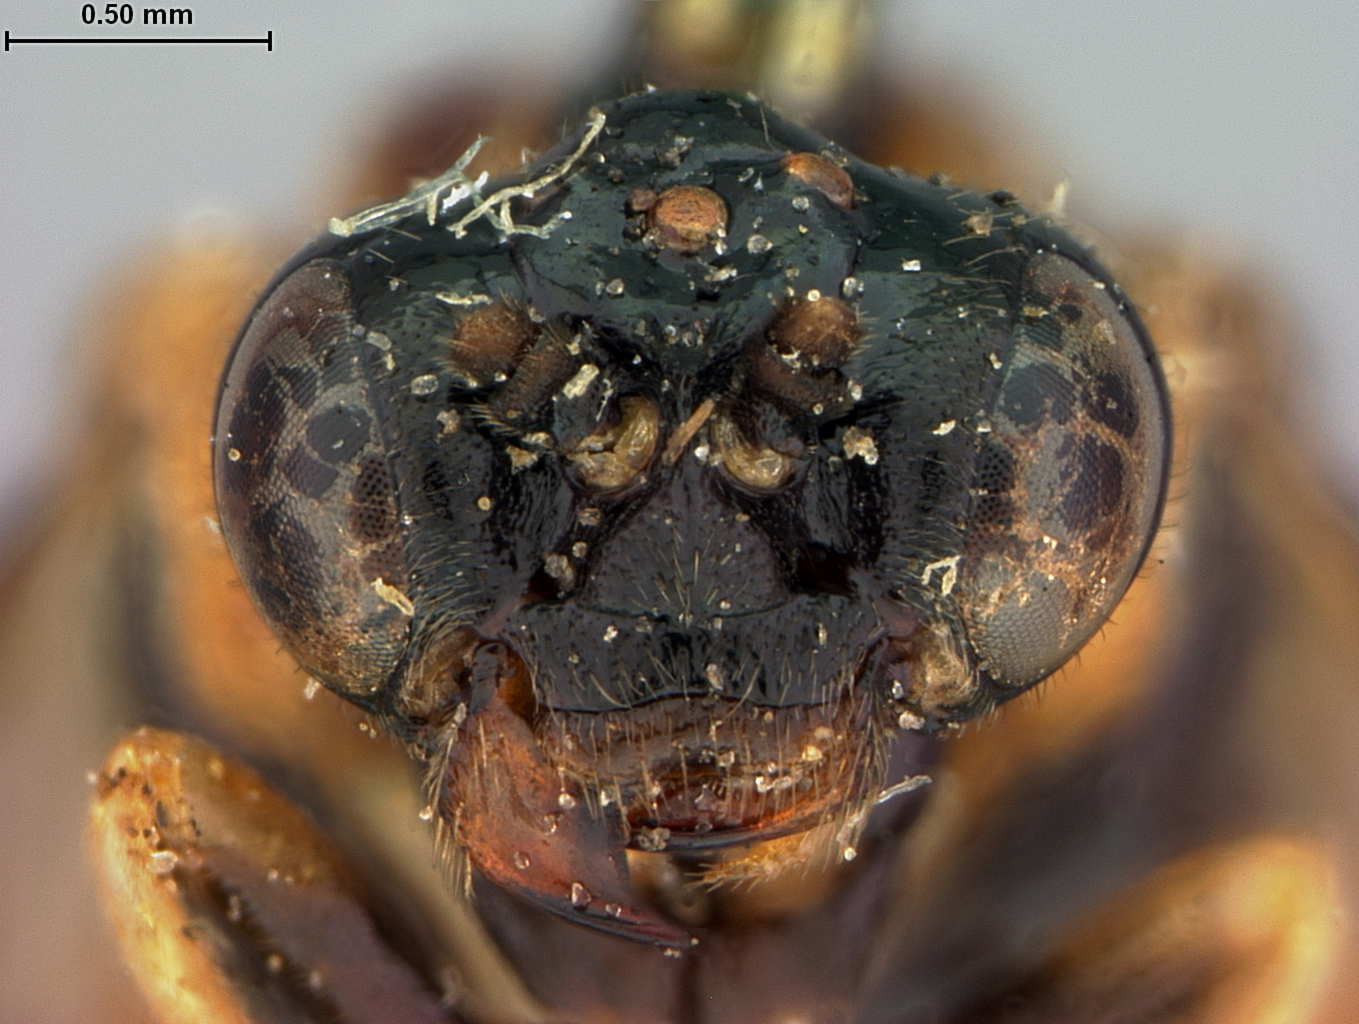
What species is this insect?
Schizocerus lineatus
